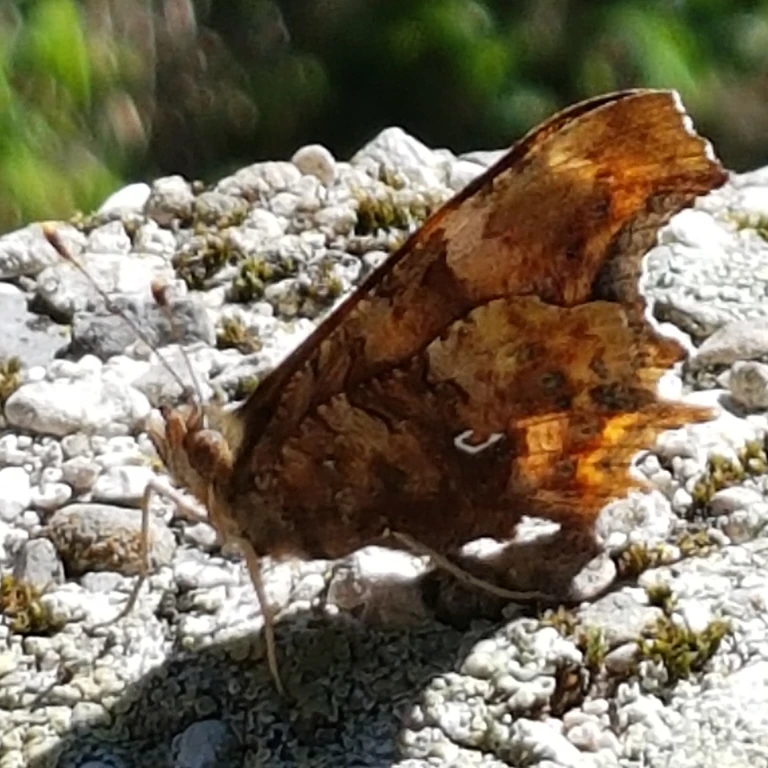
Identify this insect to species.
Polygonia c-album
